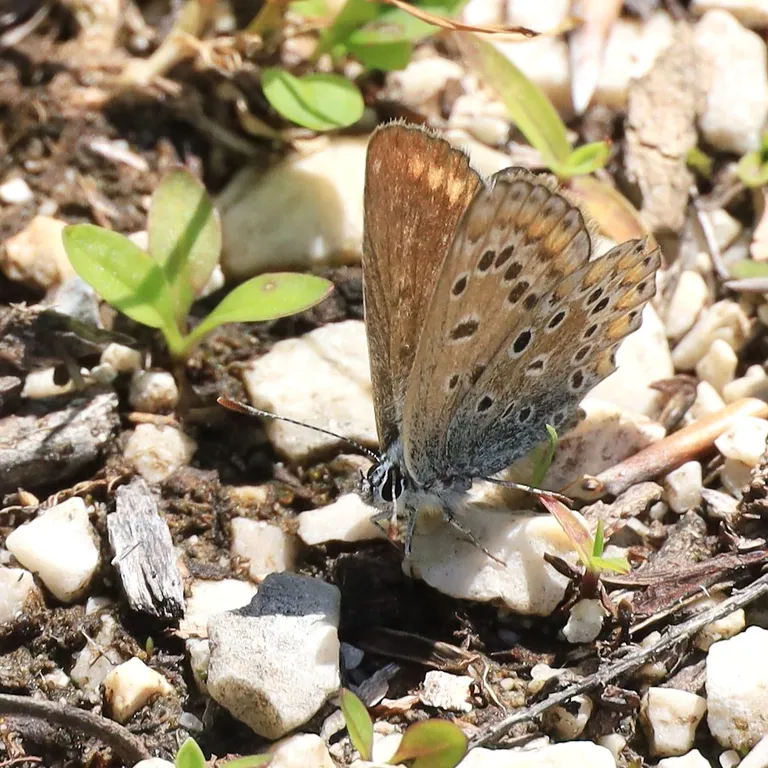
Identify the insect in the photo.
Polyommatus icarus
